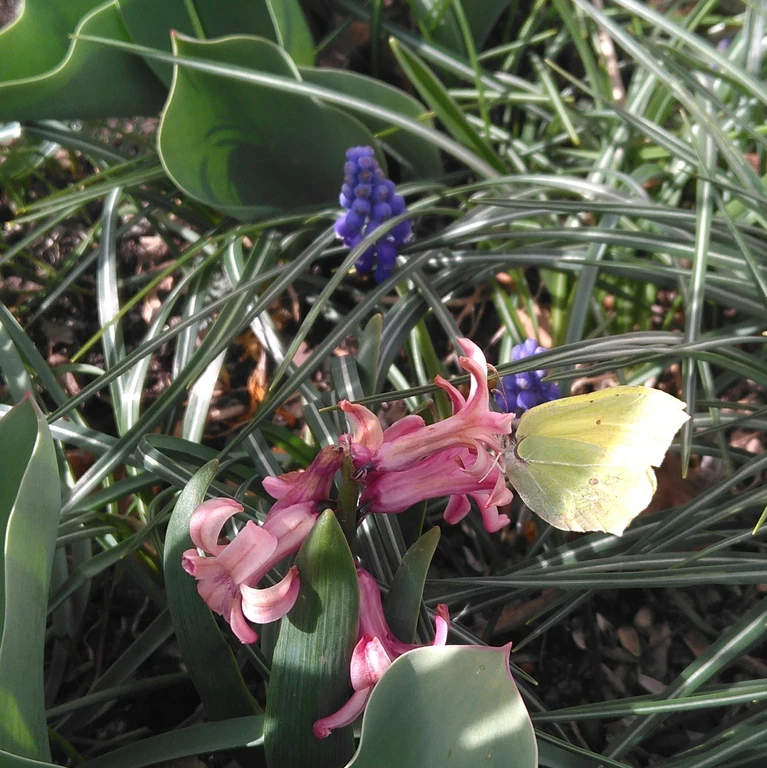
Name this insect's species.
Gonepteryx rhamni
